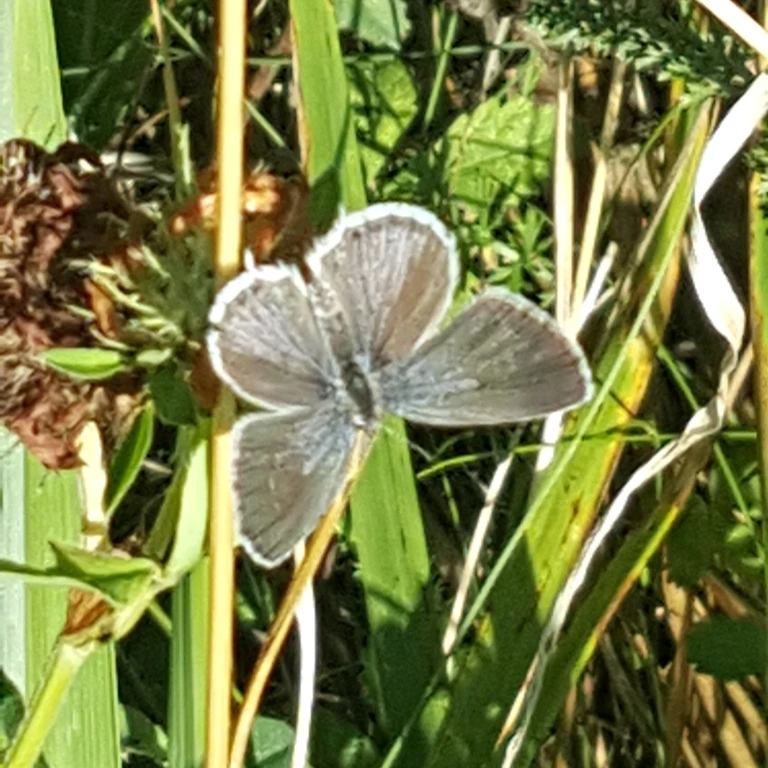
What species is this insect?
Cupido argiades (also Elkalyce argiades)
